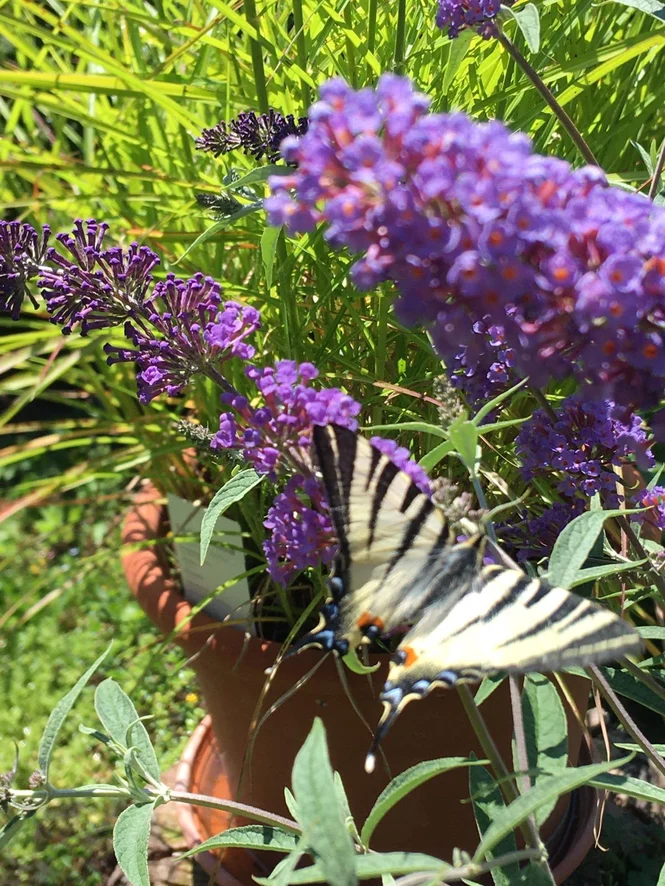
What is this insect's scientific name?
Iphiclides podalirius
